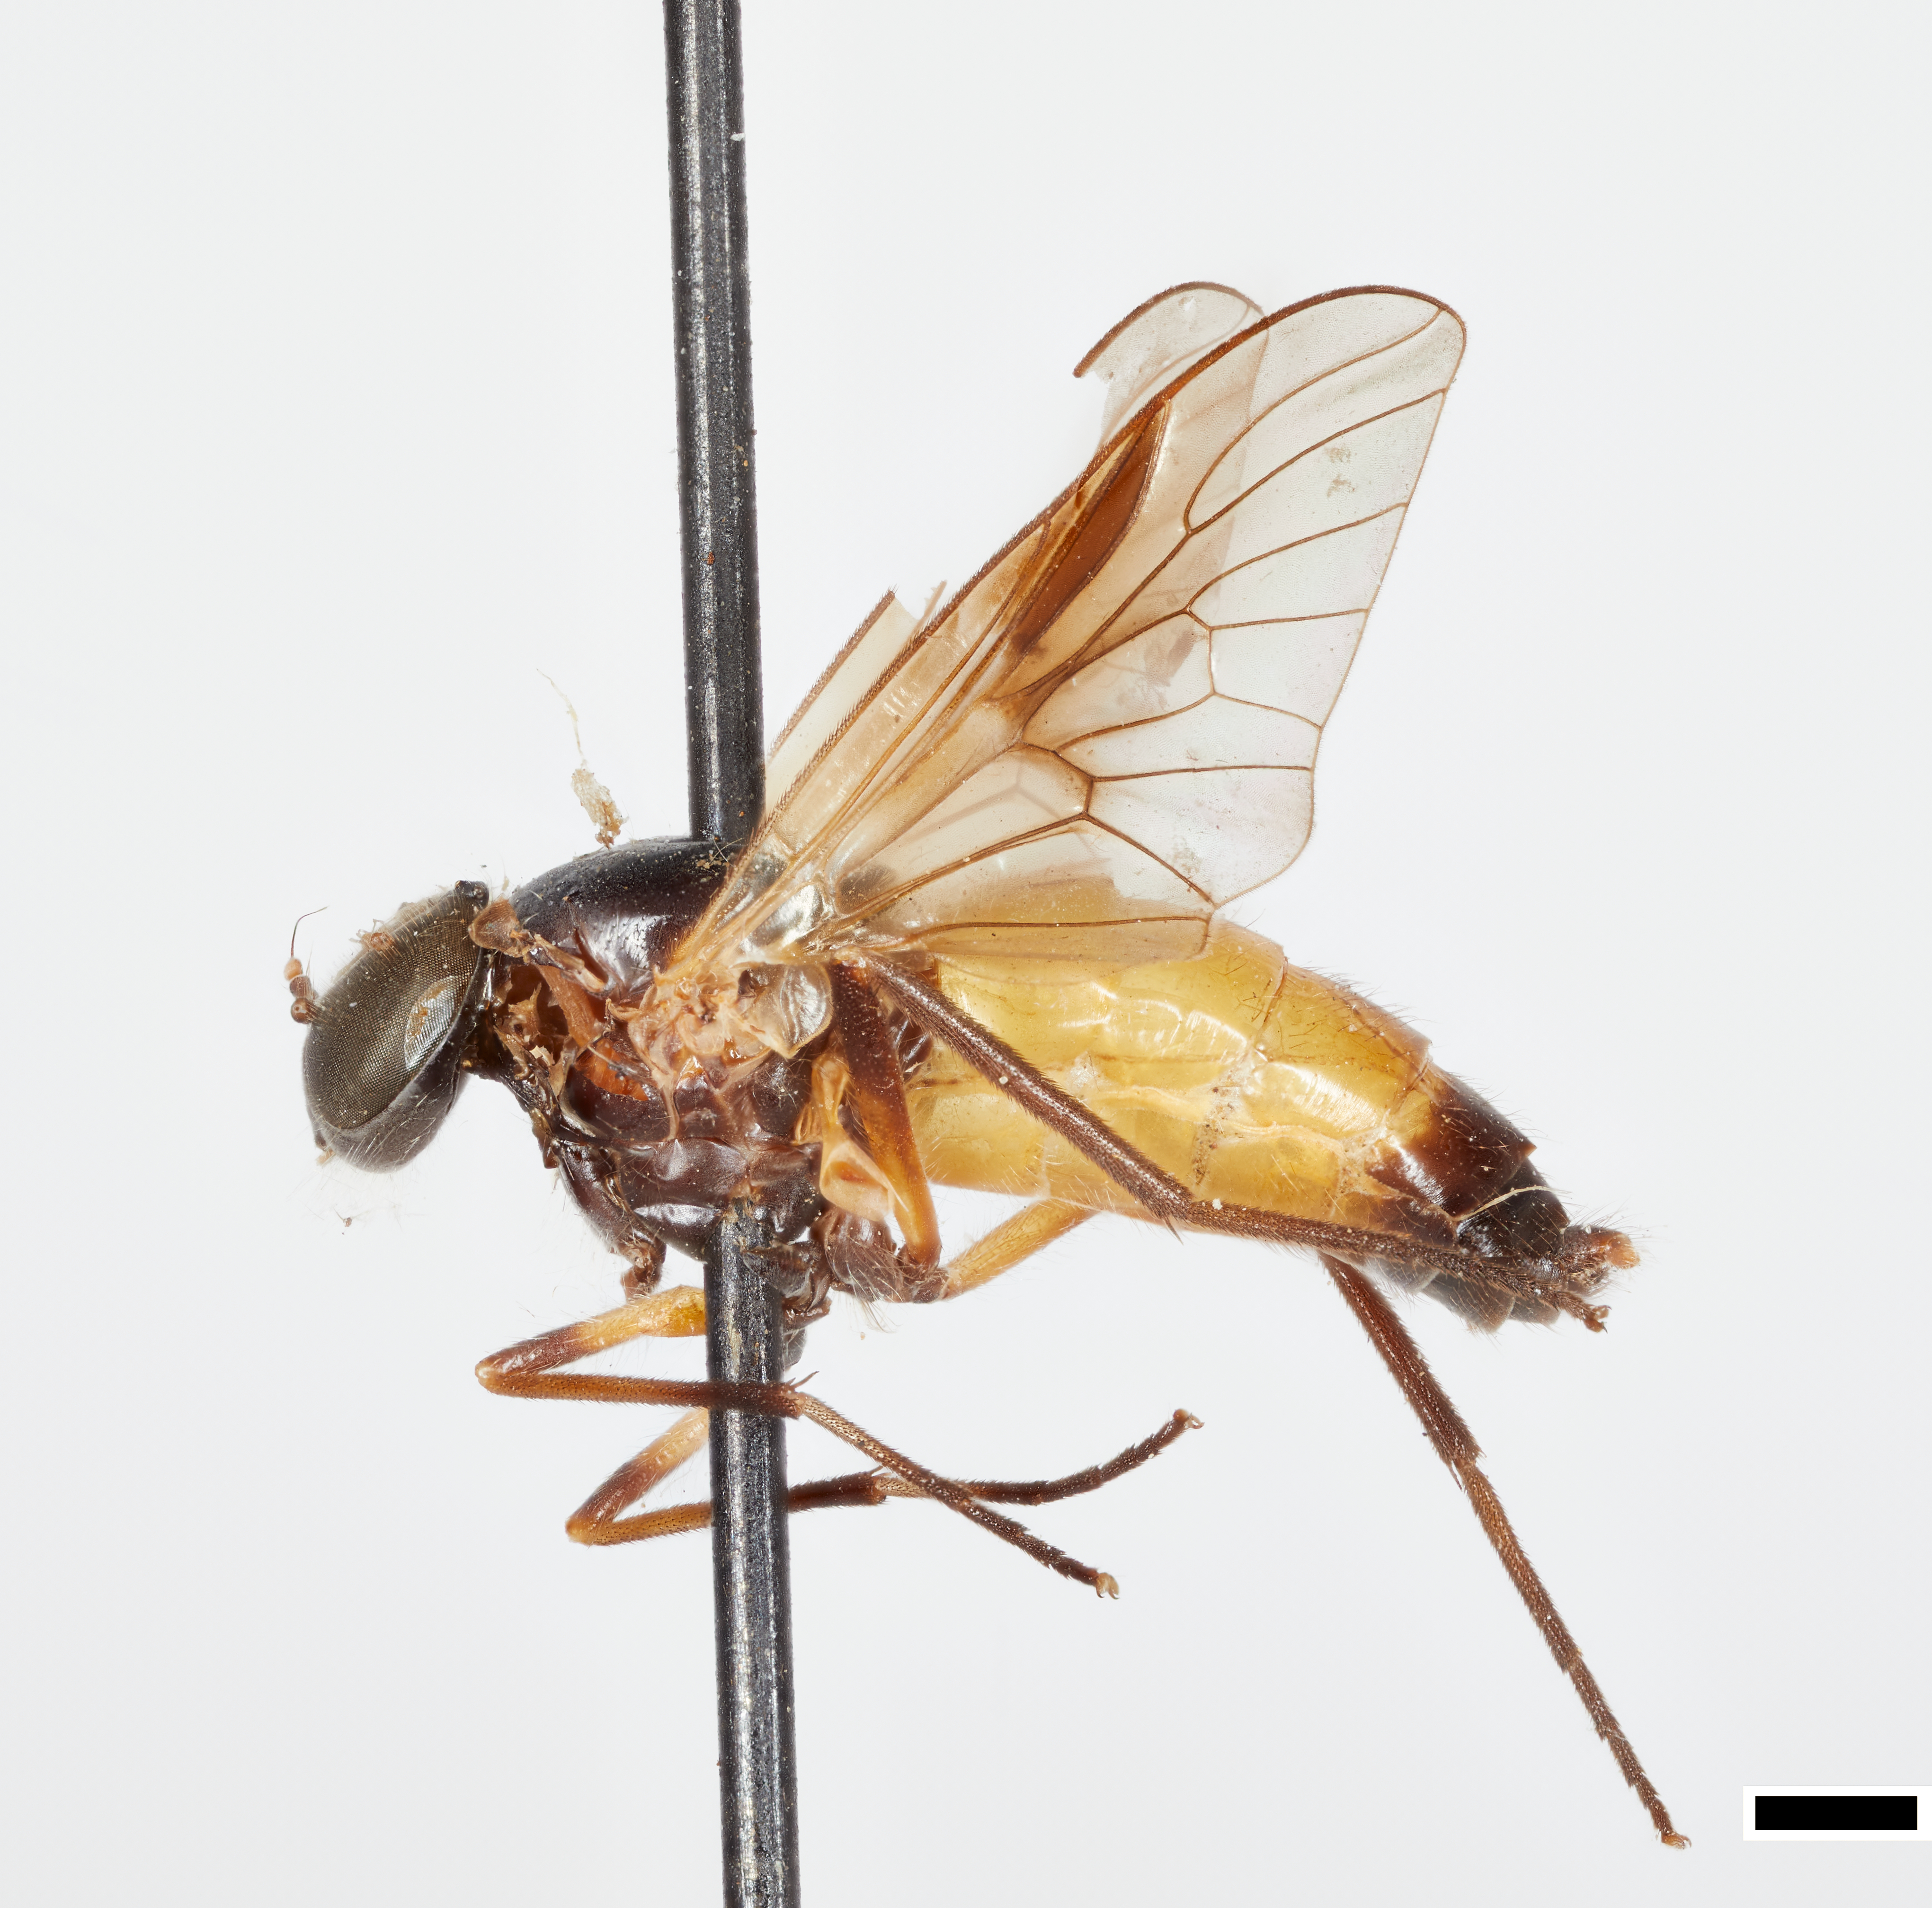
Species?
Dasyomma basale
